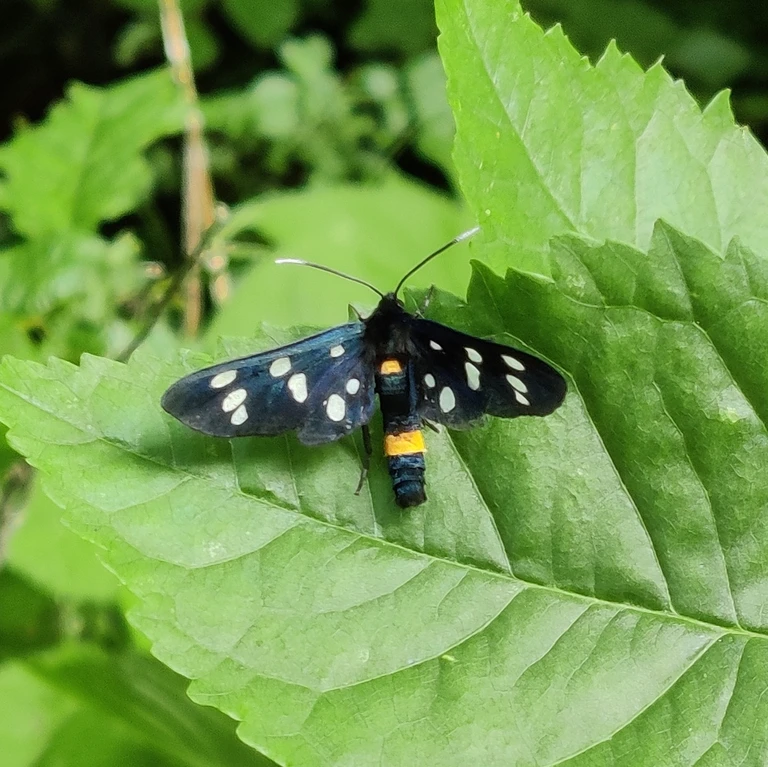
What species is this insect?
Amata phegea
